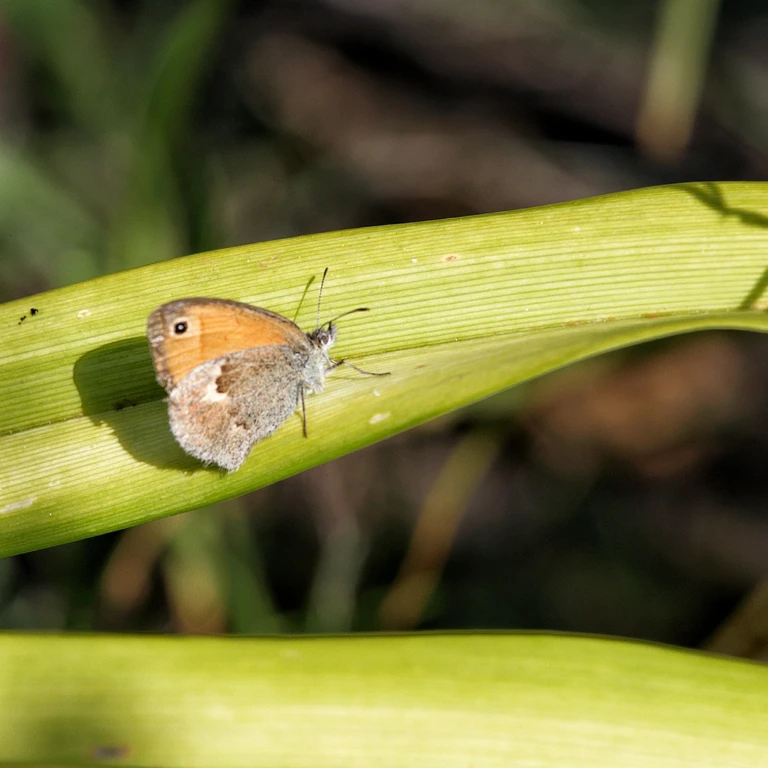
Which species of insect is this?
Coenonympha pamphilus
